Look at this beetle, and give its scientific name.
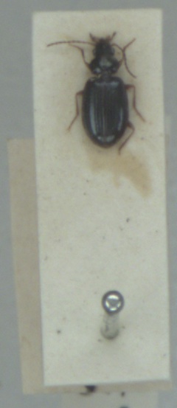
Ocys quinquestriatus
